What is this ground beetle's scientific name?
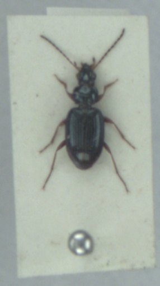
Bembidion deletum
